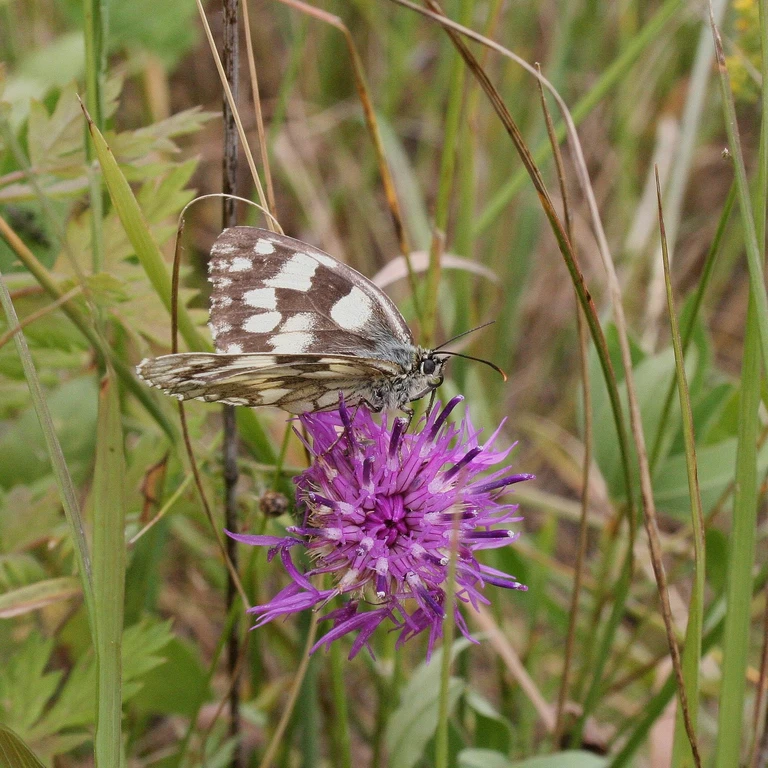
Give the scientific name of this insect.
Melanargia galathea
